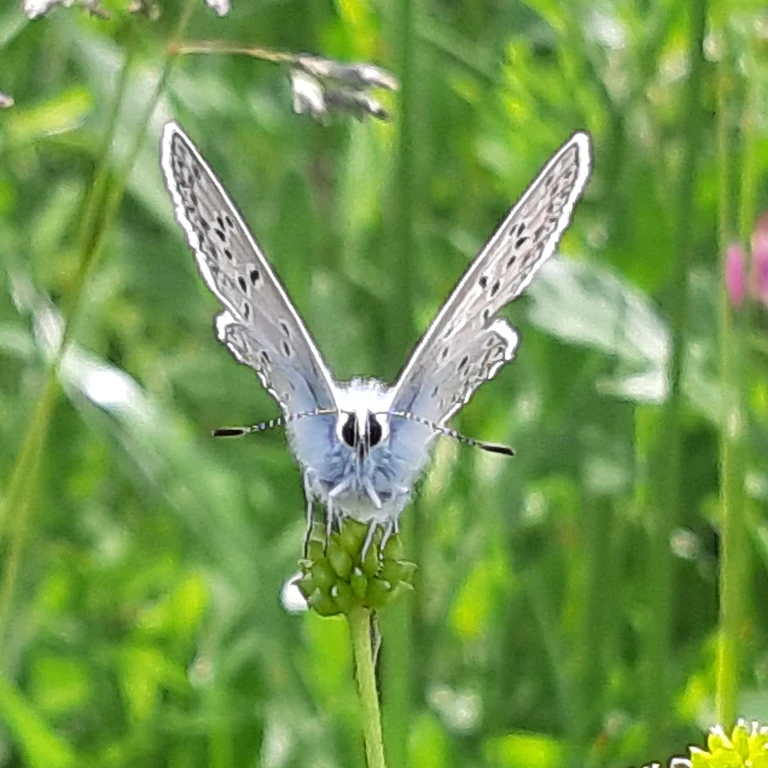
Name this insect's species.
Polyommatus icarus
